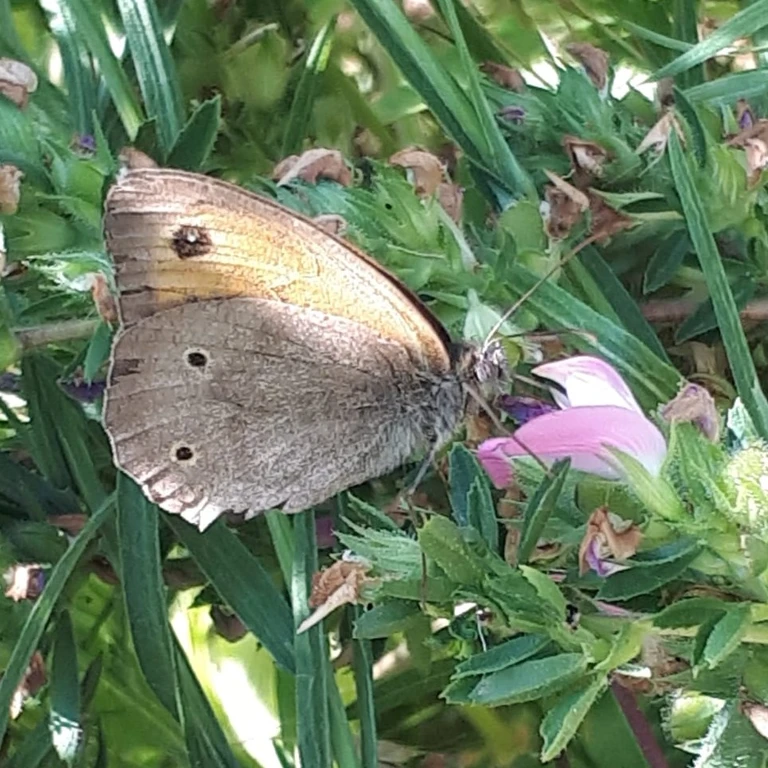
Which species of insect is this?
Maniola jurtina
